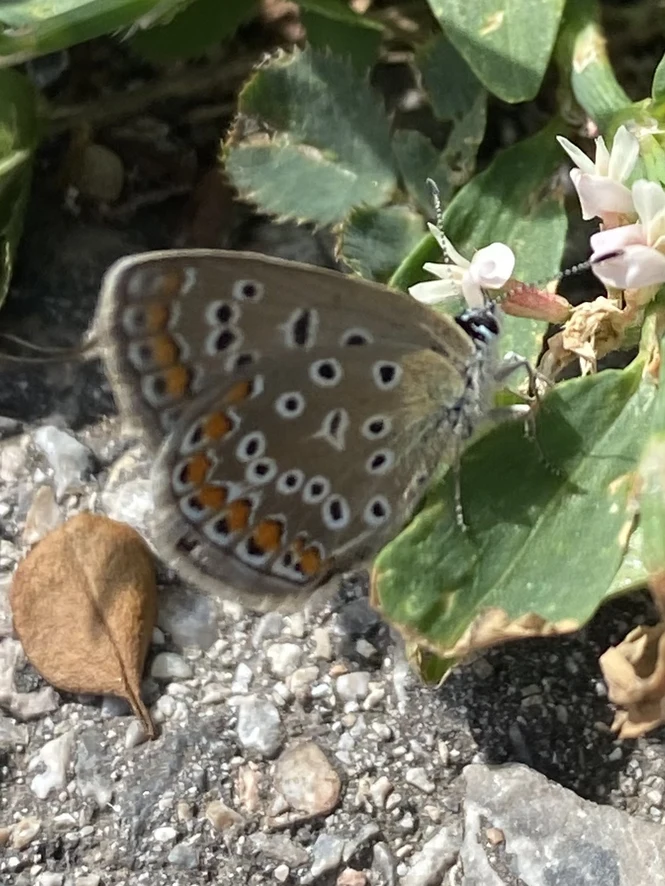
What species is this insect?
Polyommatus icarus
